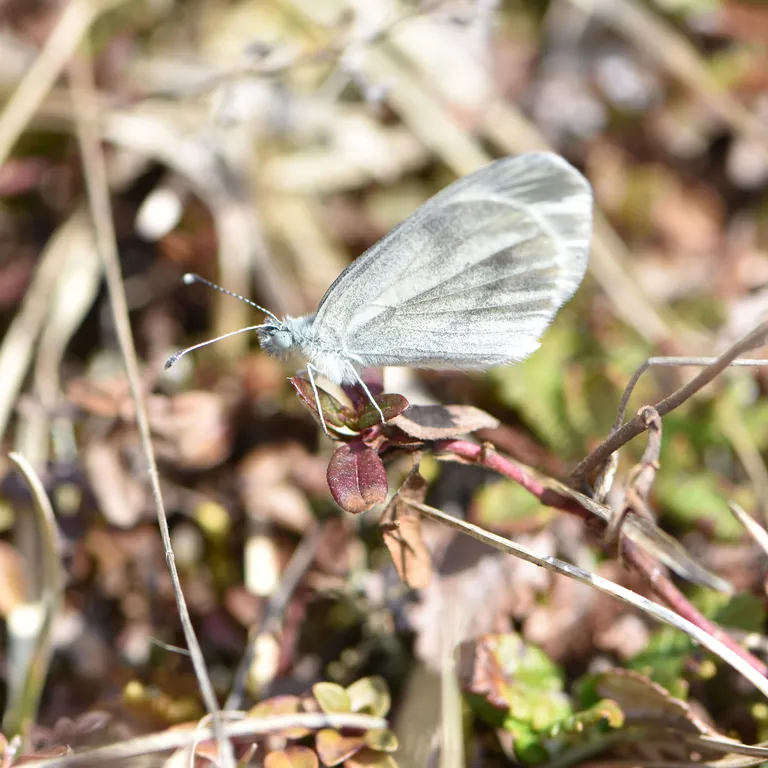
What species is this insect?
Leptidea sinapis/juvernica
